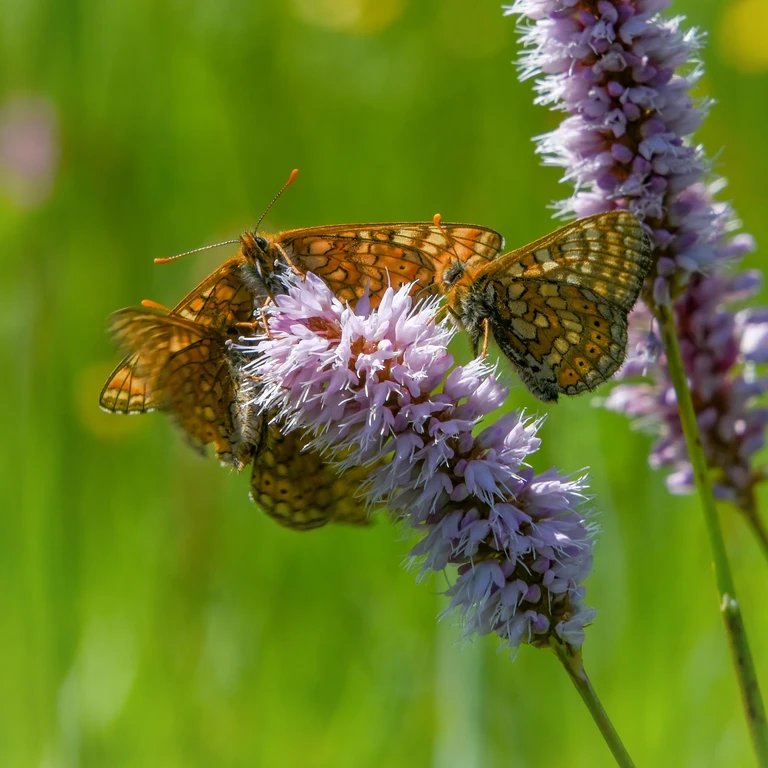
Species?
Euphydryas aurinia
